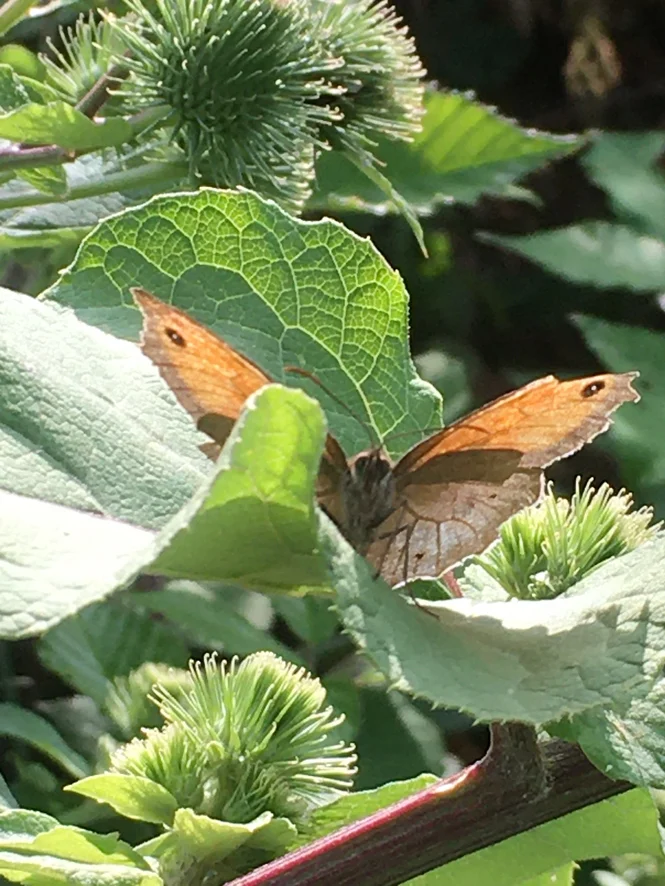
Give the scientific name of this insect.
Maniola jurtina
